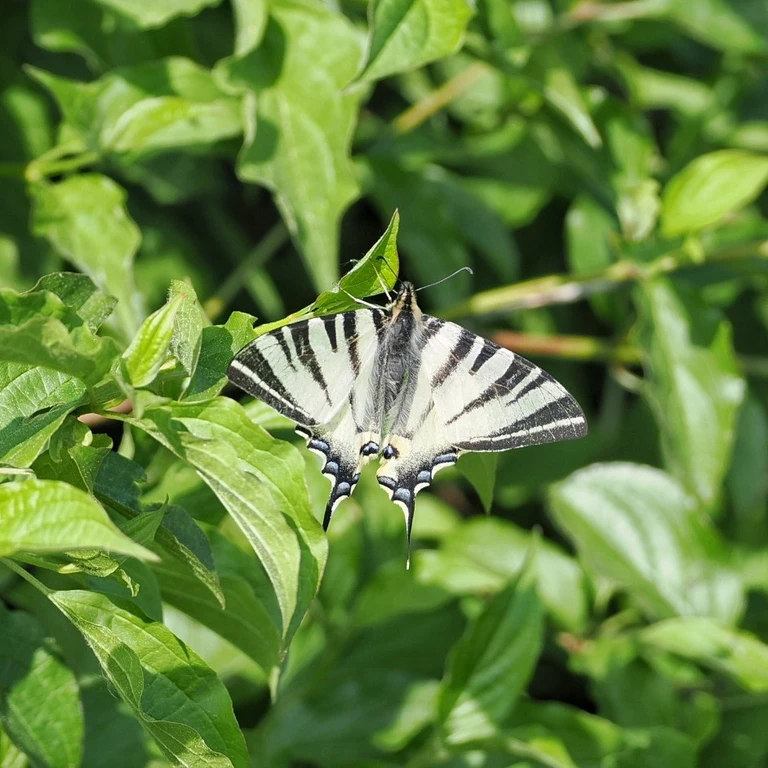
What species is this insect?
Iphiclides podalirius
